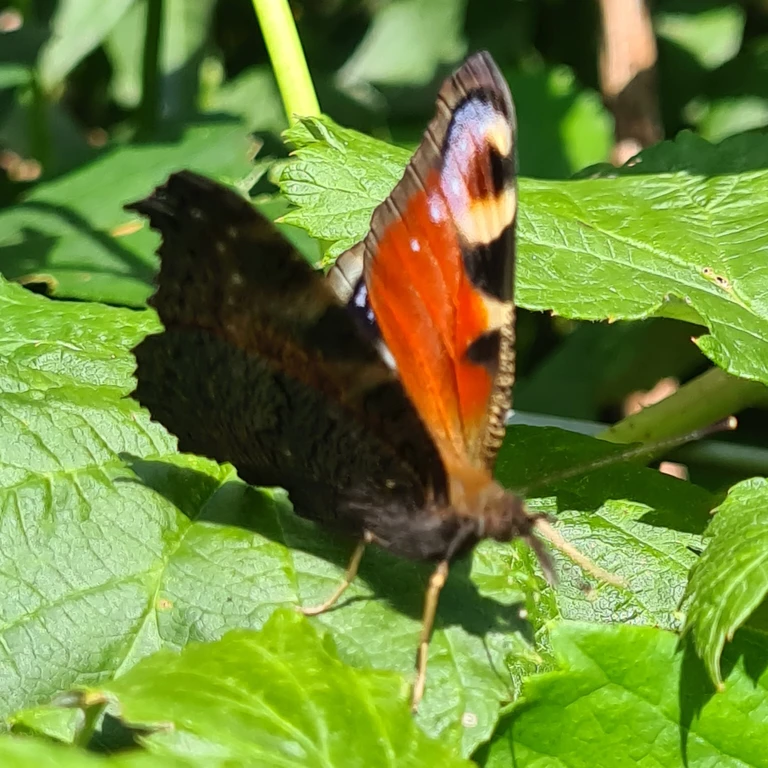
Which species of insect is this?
Aglais io
